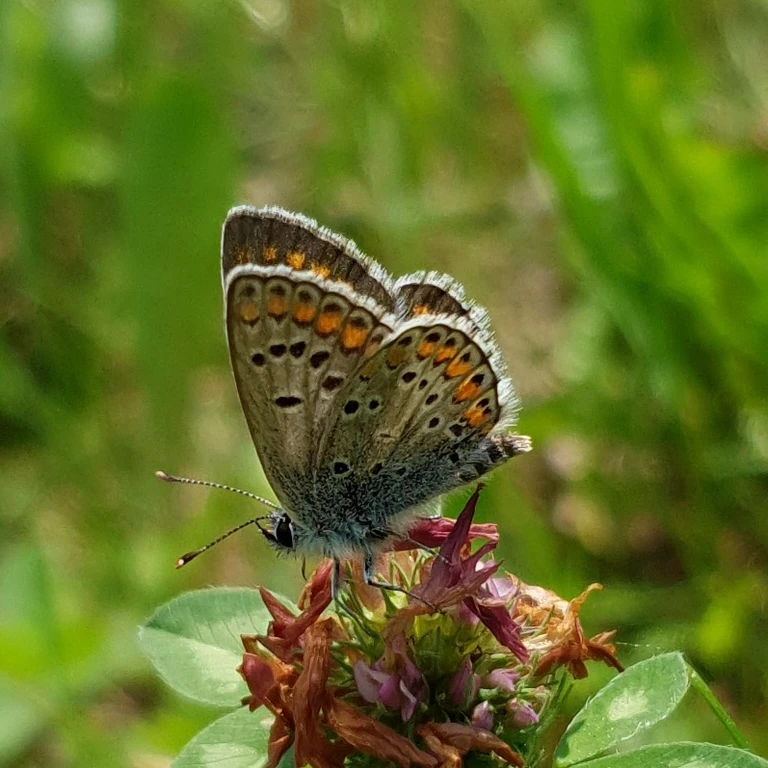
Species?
Aricia agestis/artaxerxes
